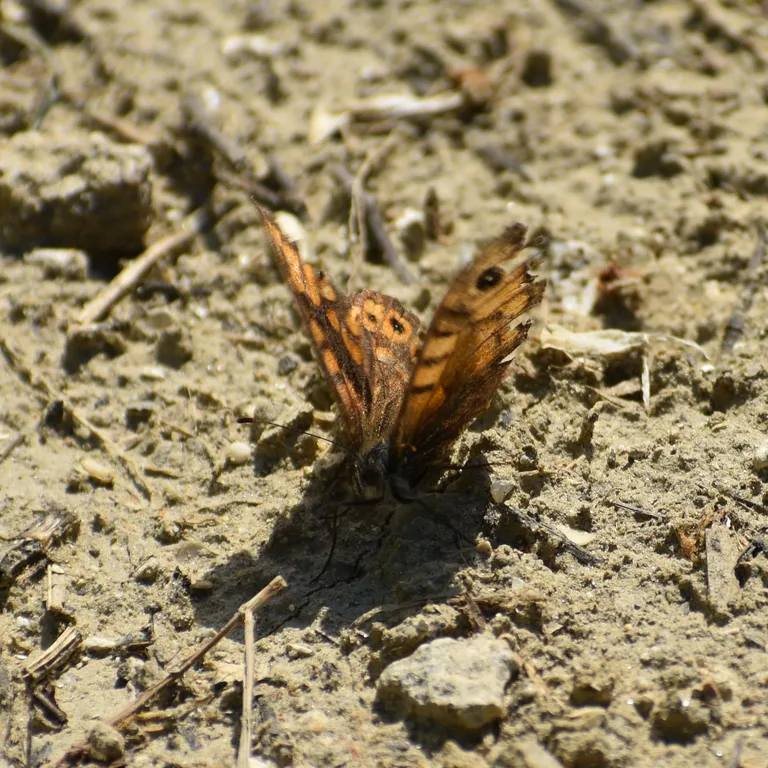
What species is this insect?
Lasiommata megera (also Pararge megera)
